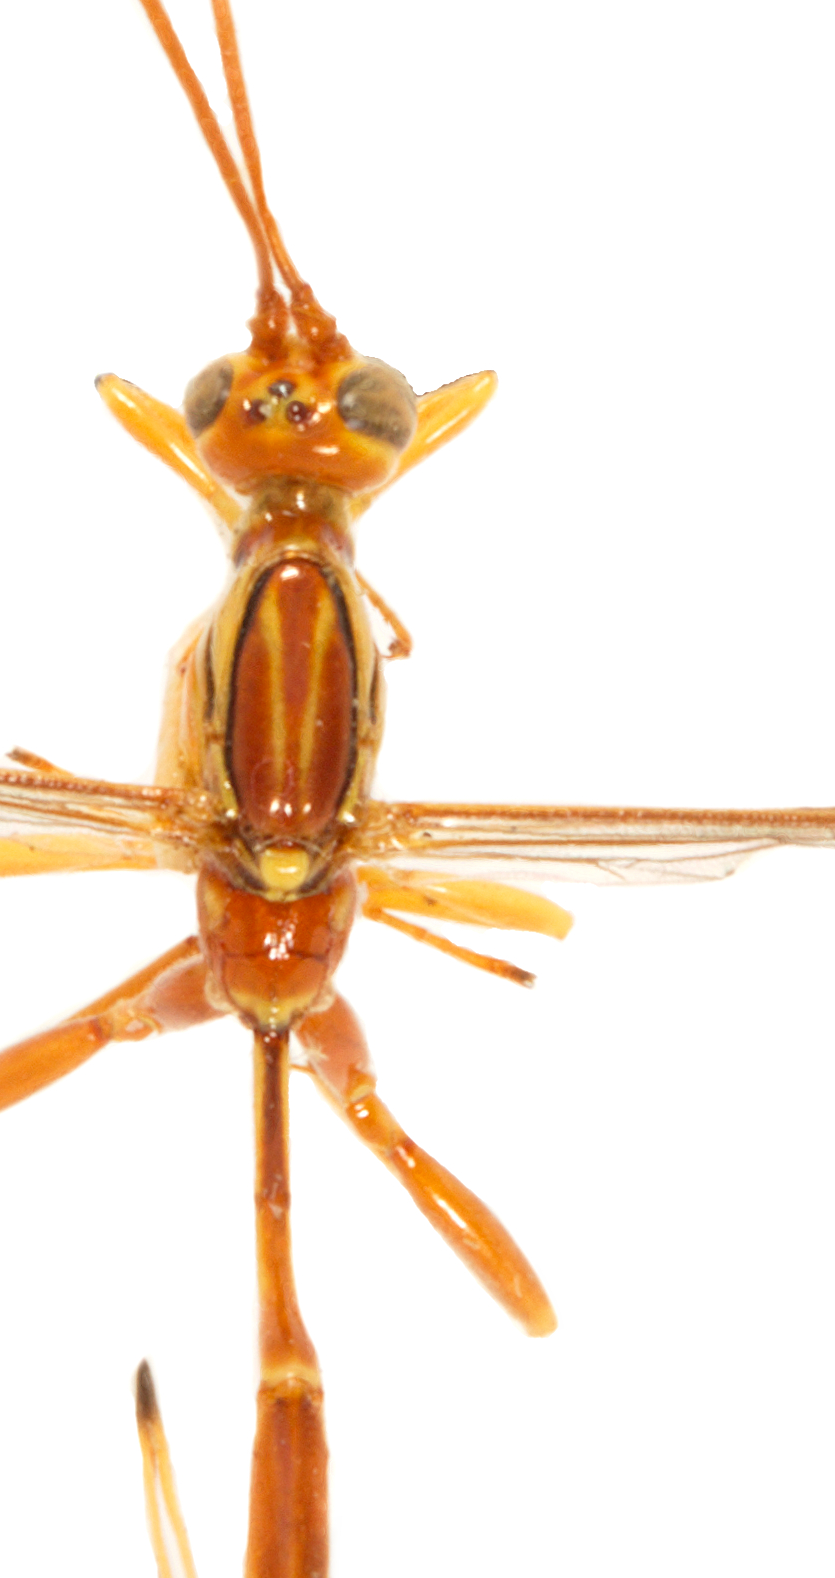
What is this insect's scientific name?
Grotea anguina
